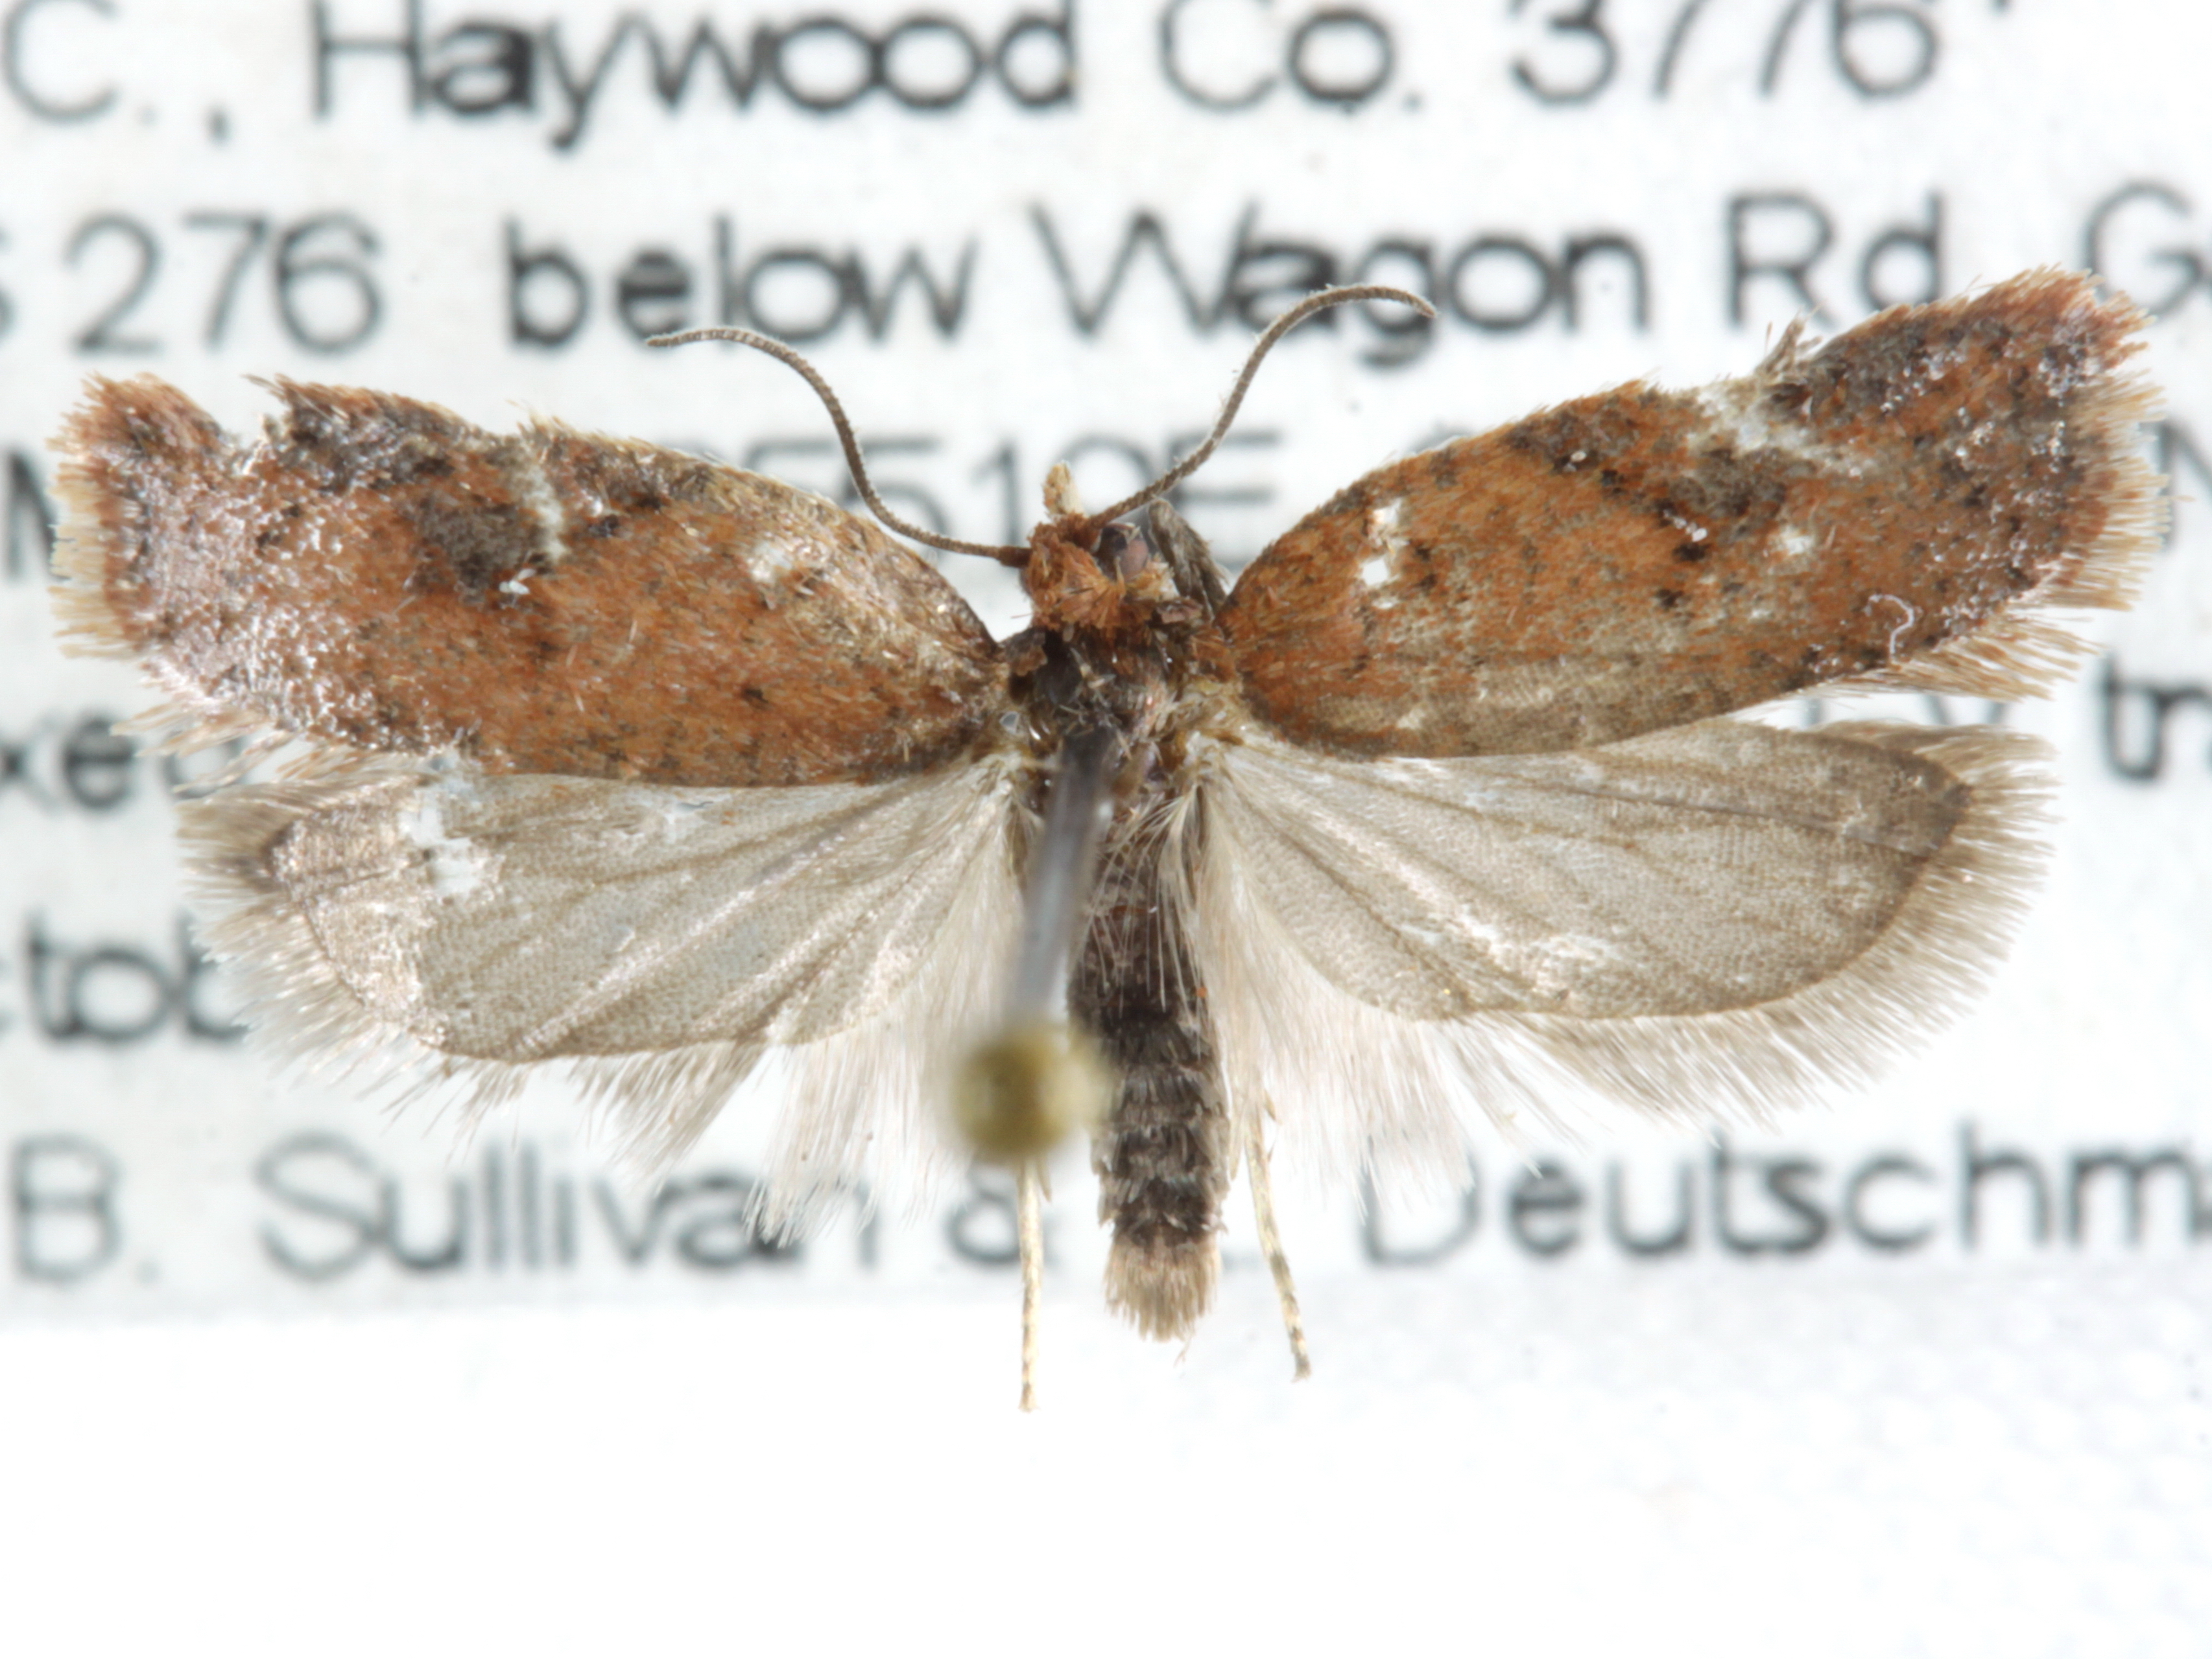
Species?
Acleris ferrugana
